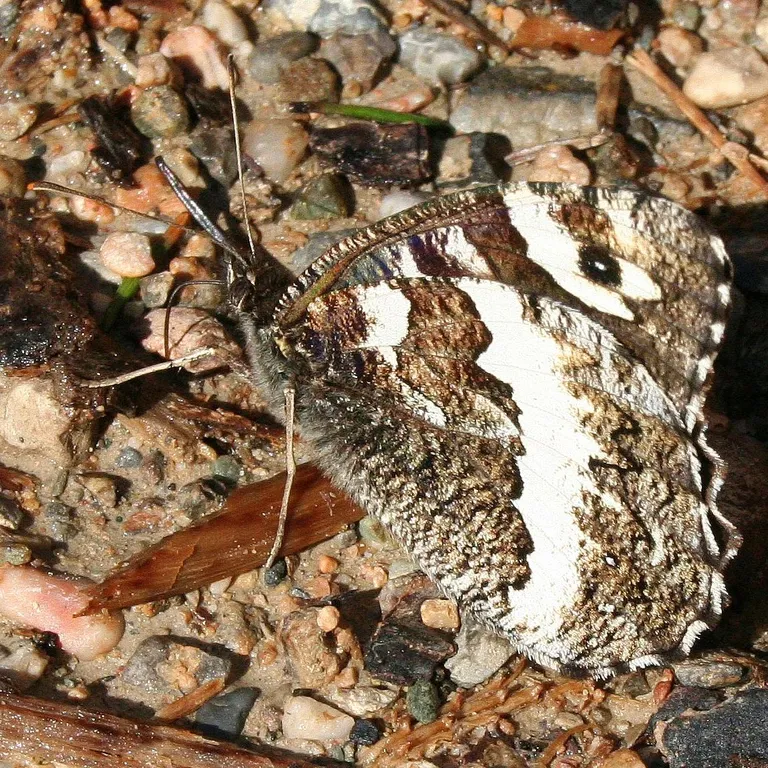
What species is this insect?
Brintesia circe
